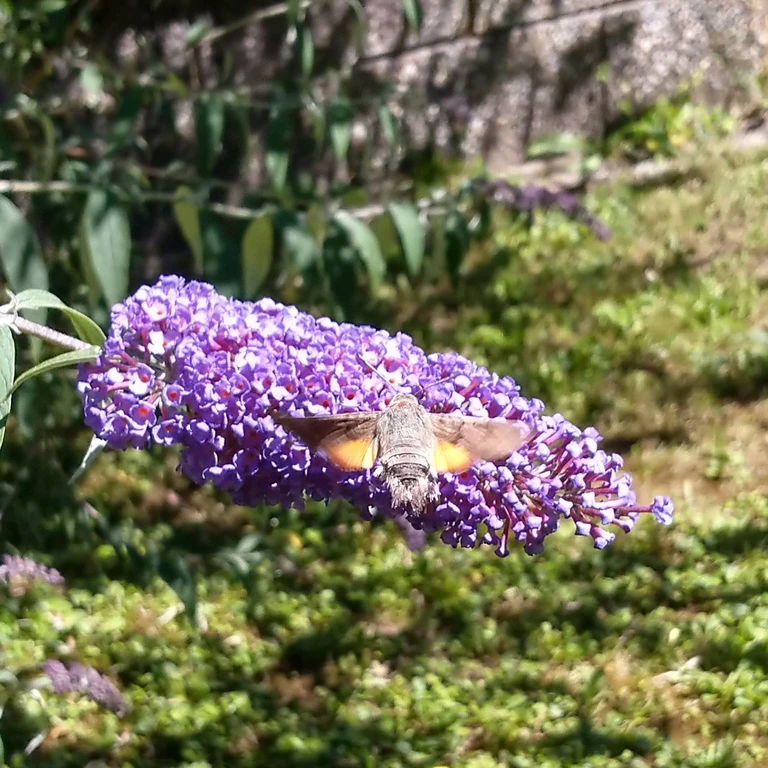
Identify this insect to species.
Macroglossum stellatarum
